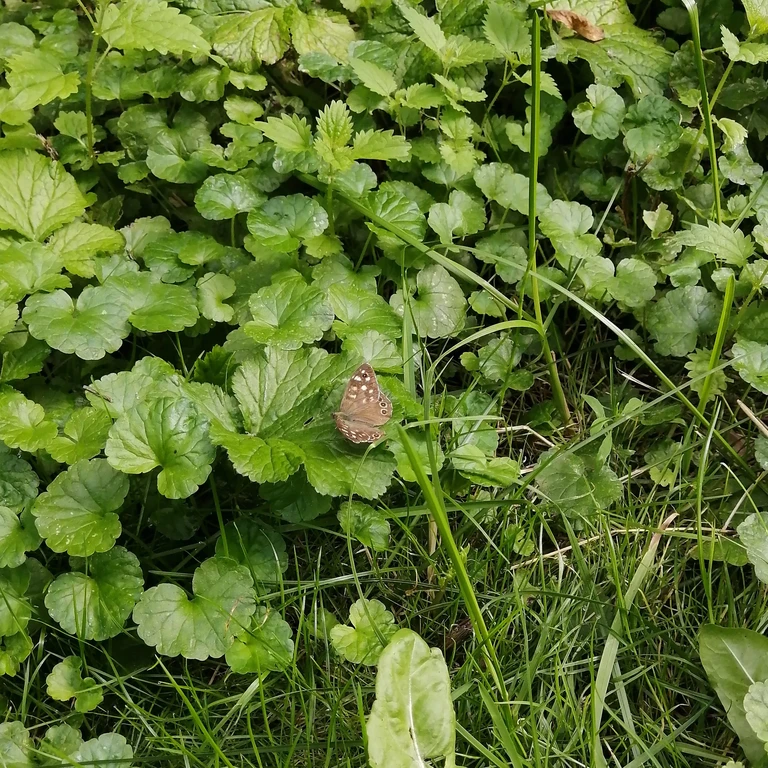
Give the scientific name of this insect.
Pararge aegeria
